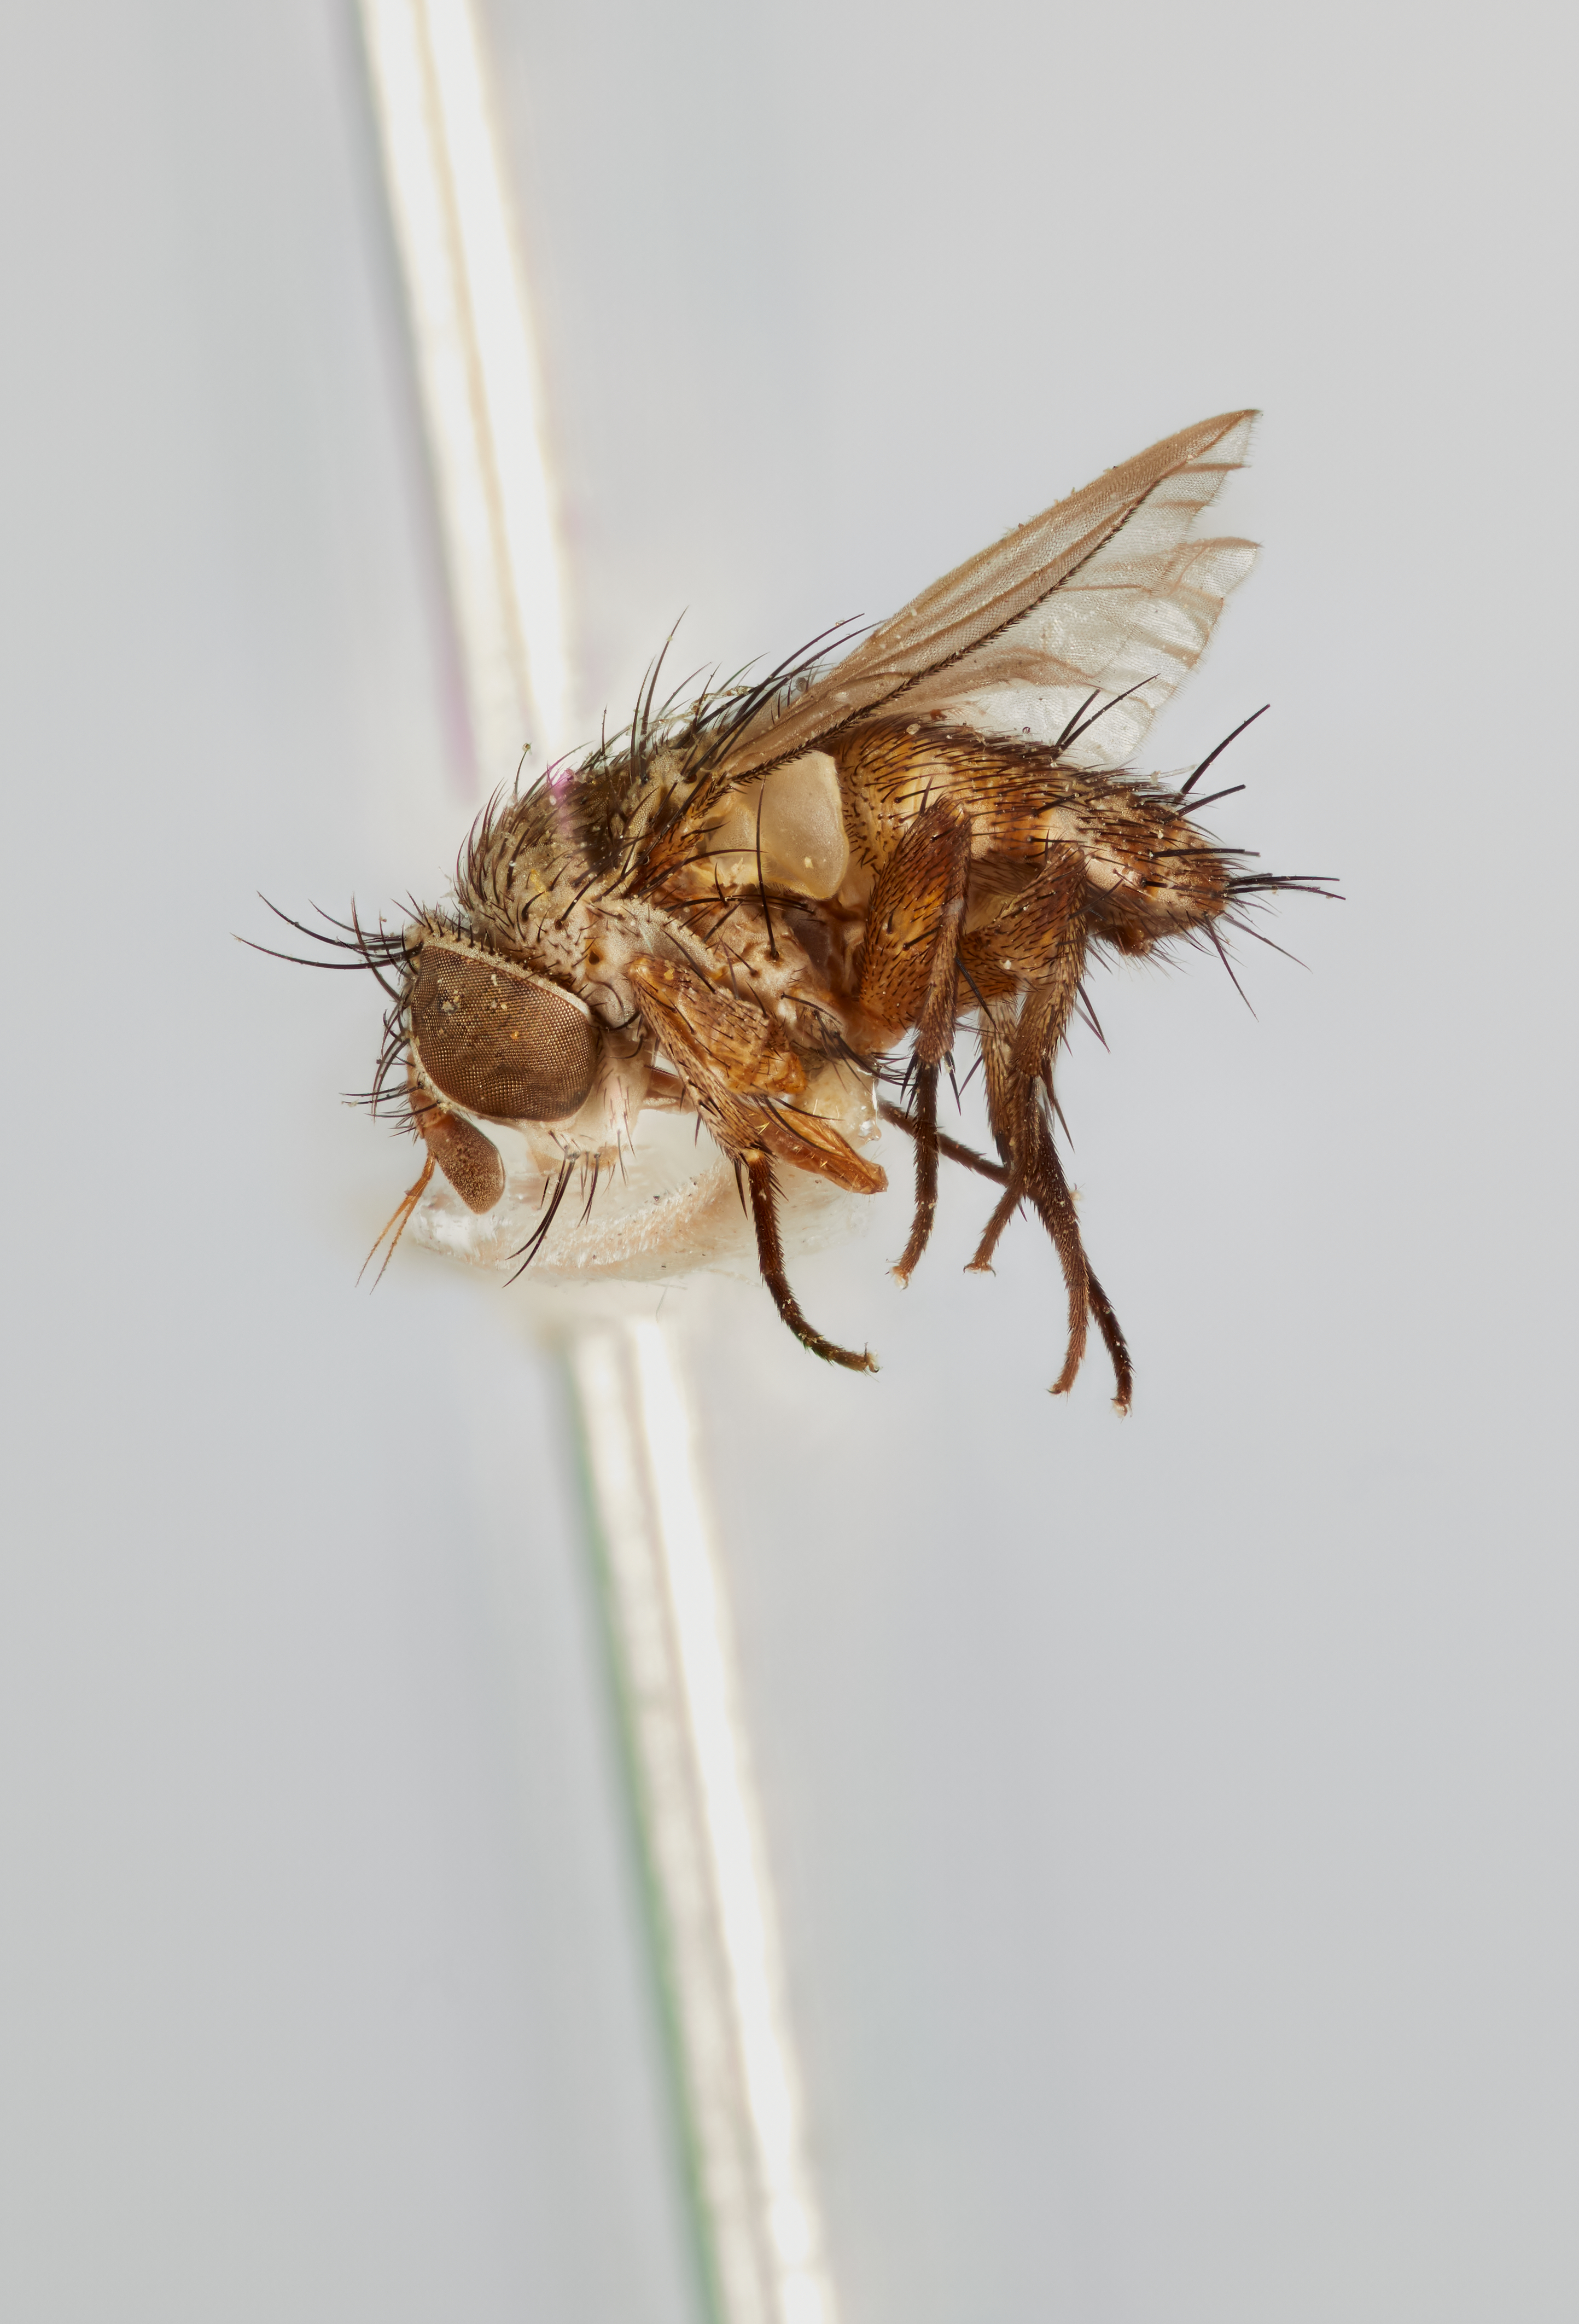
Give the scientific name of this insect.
Siphona plusiae
